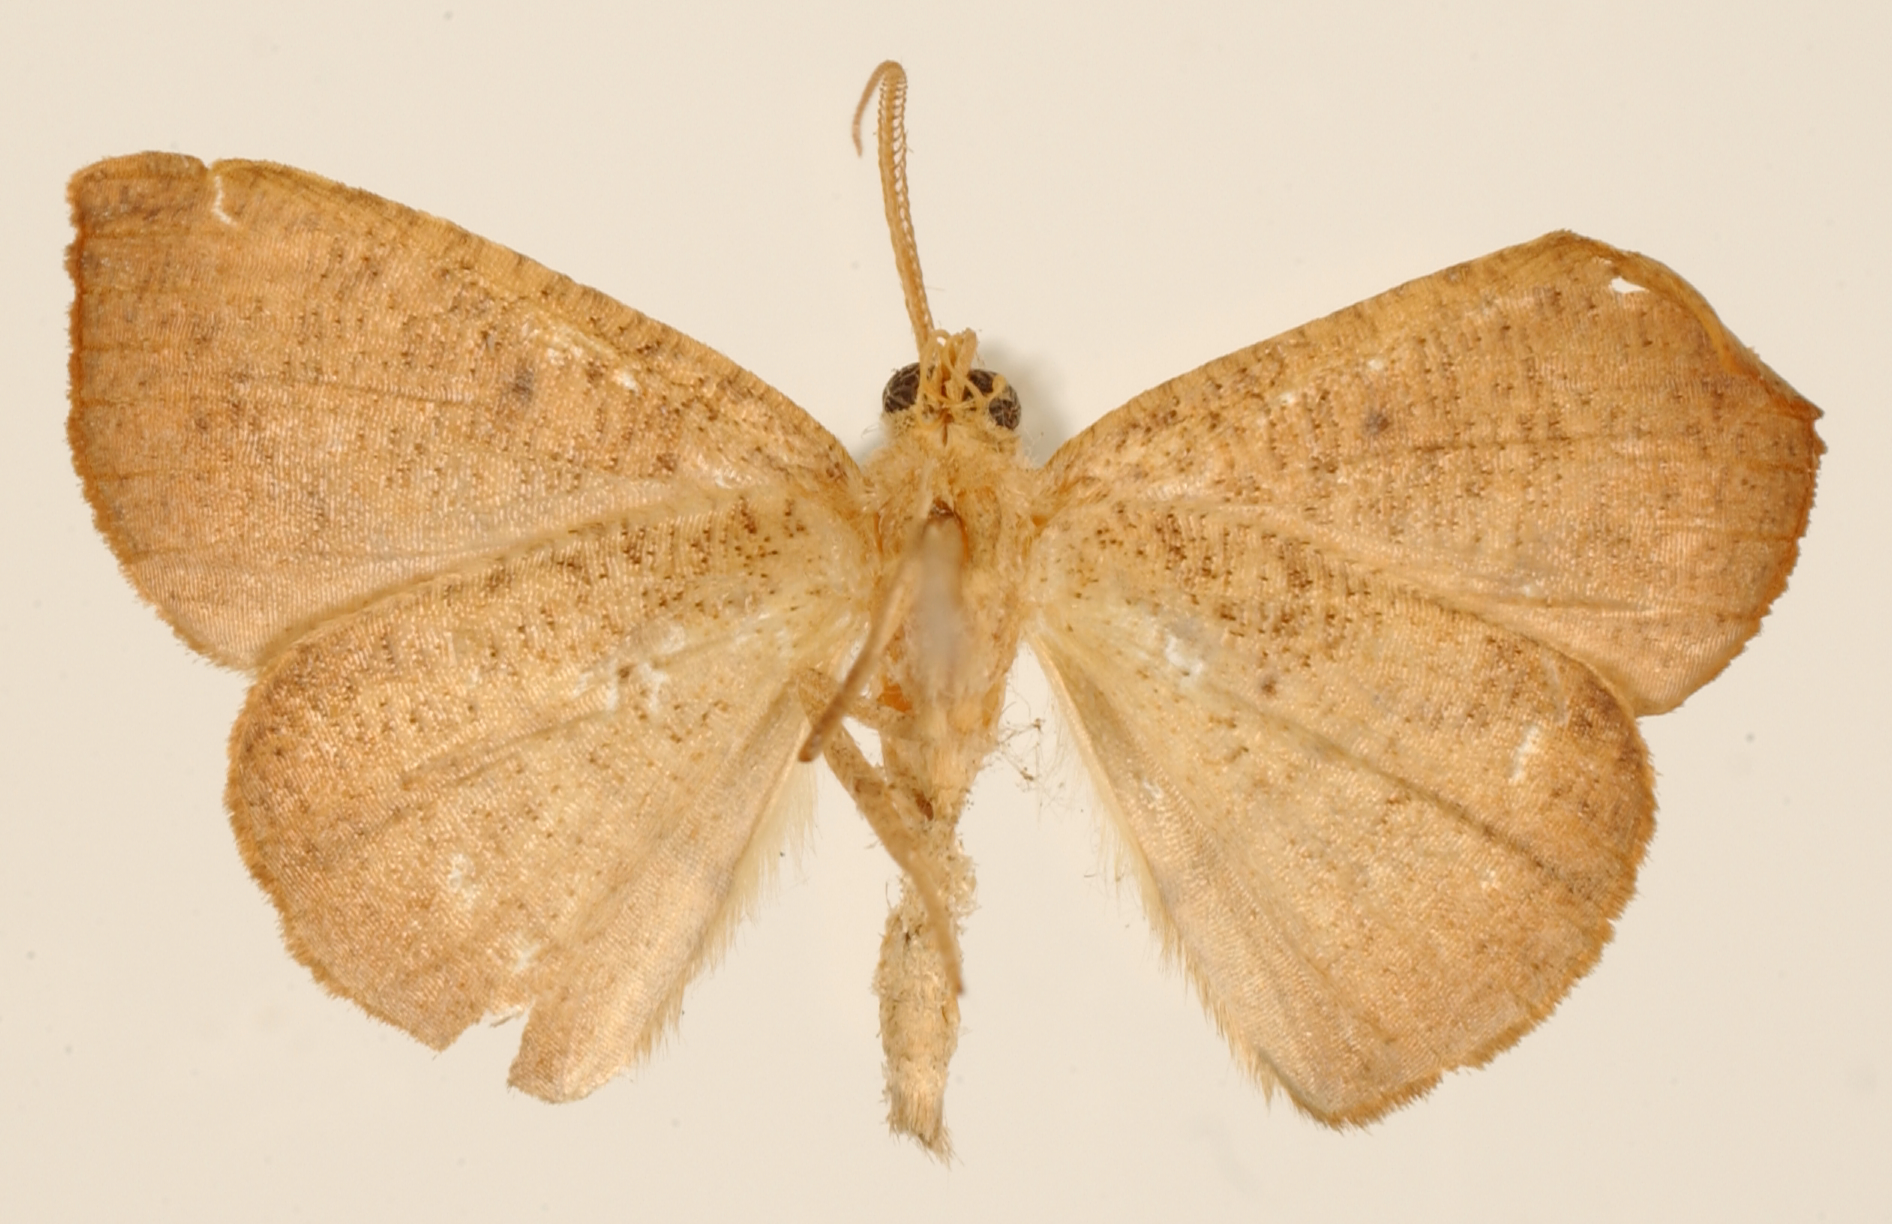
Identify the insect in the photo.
Patalene sordida
